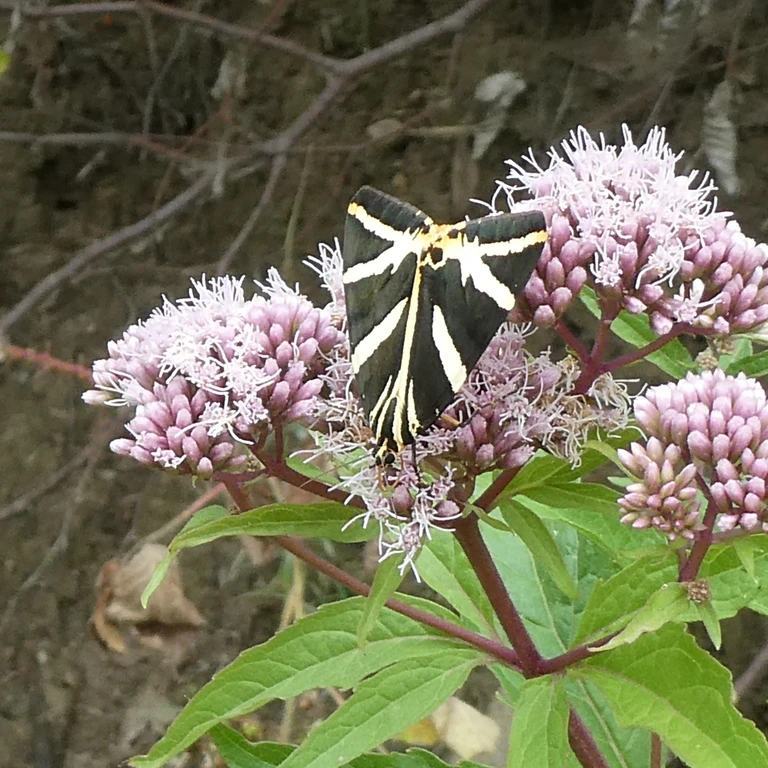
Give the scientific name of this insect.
Euplagia quadripunctaria
